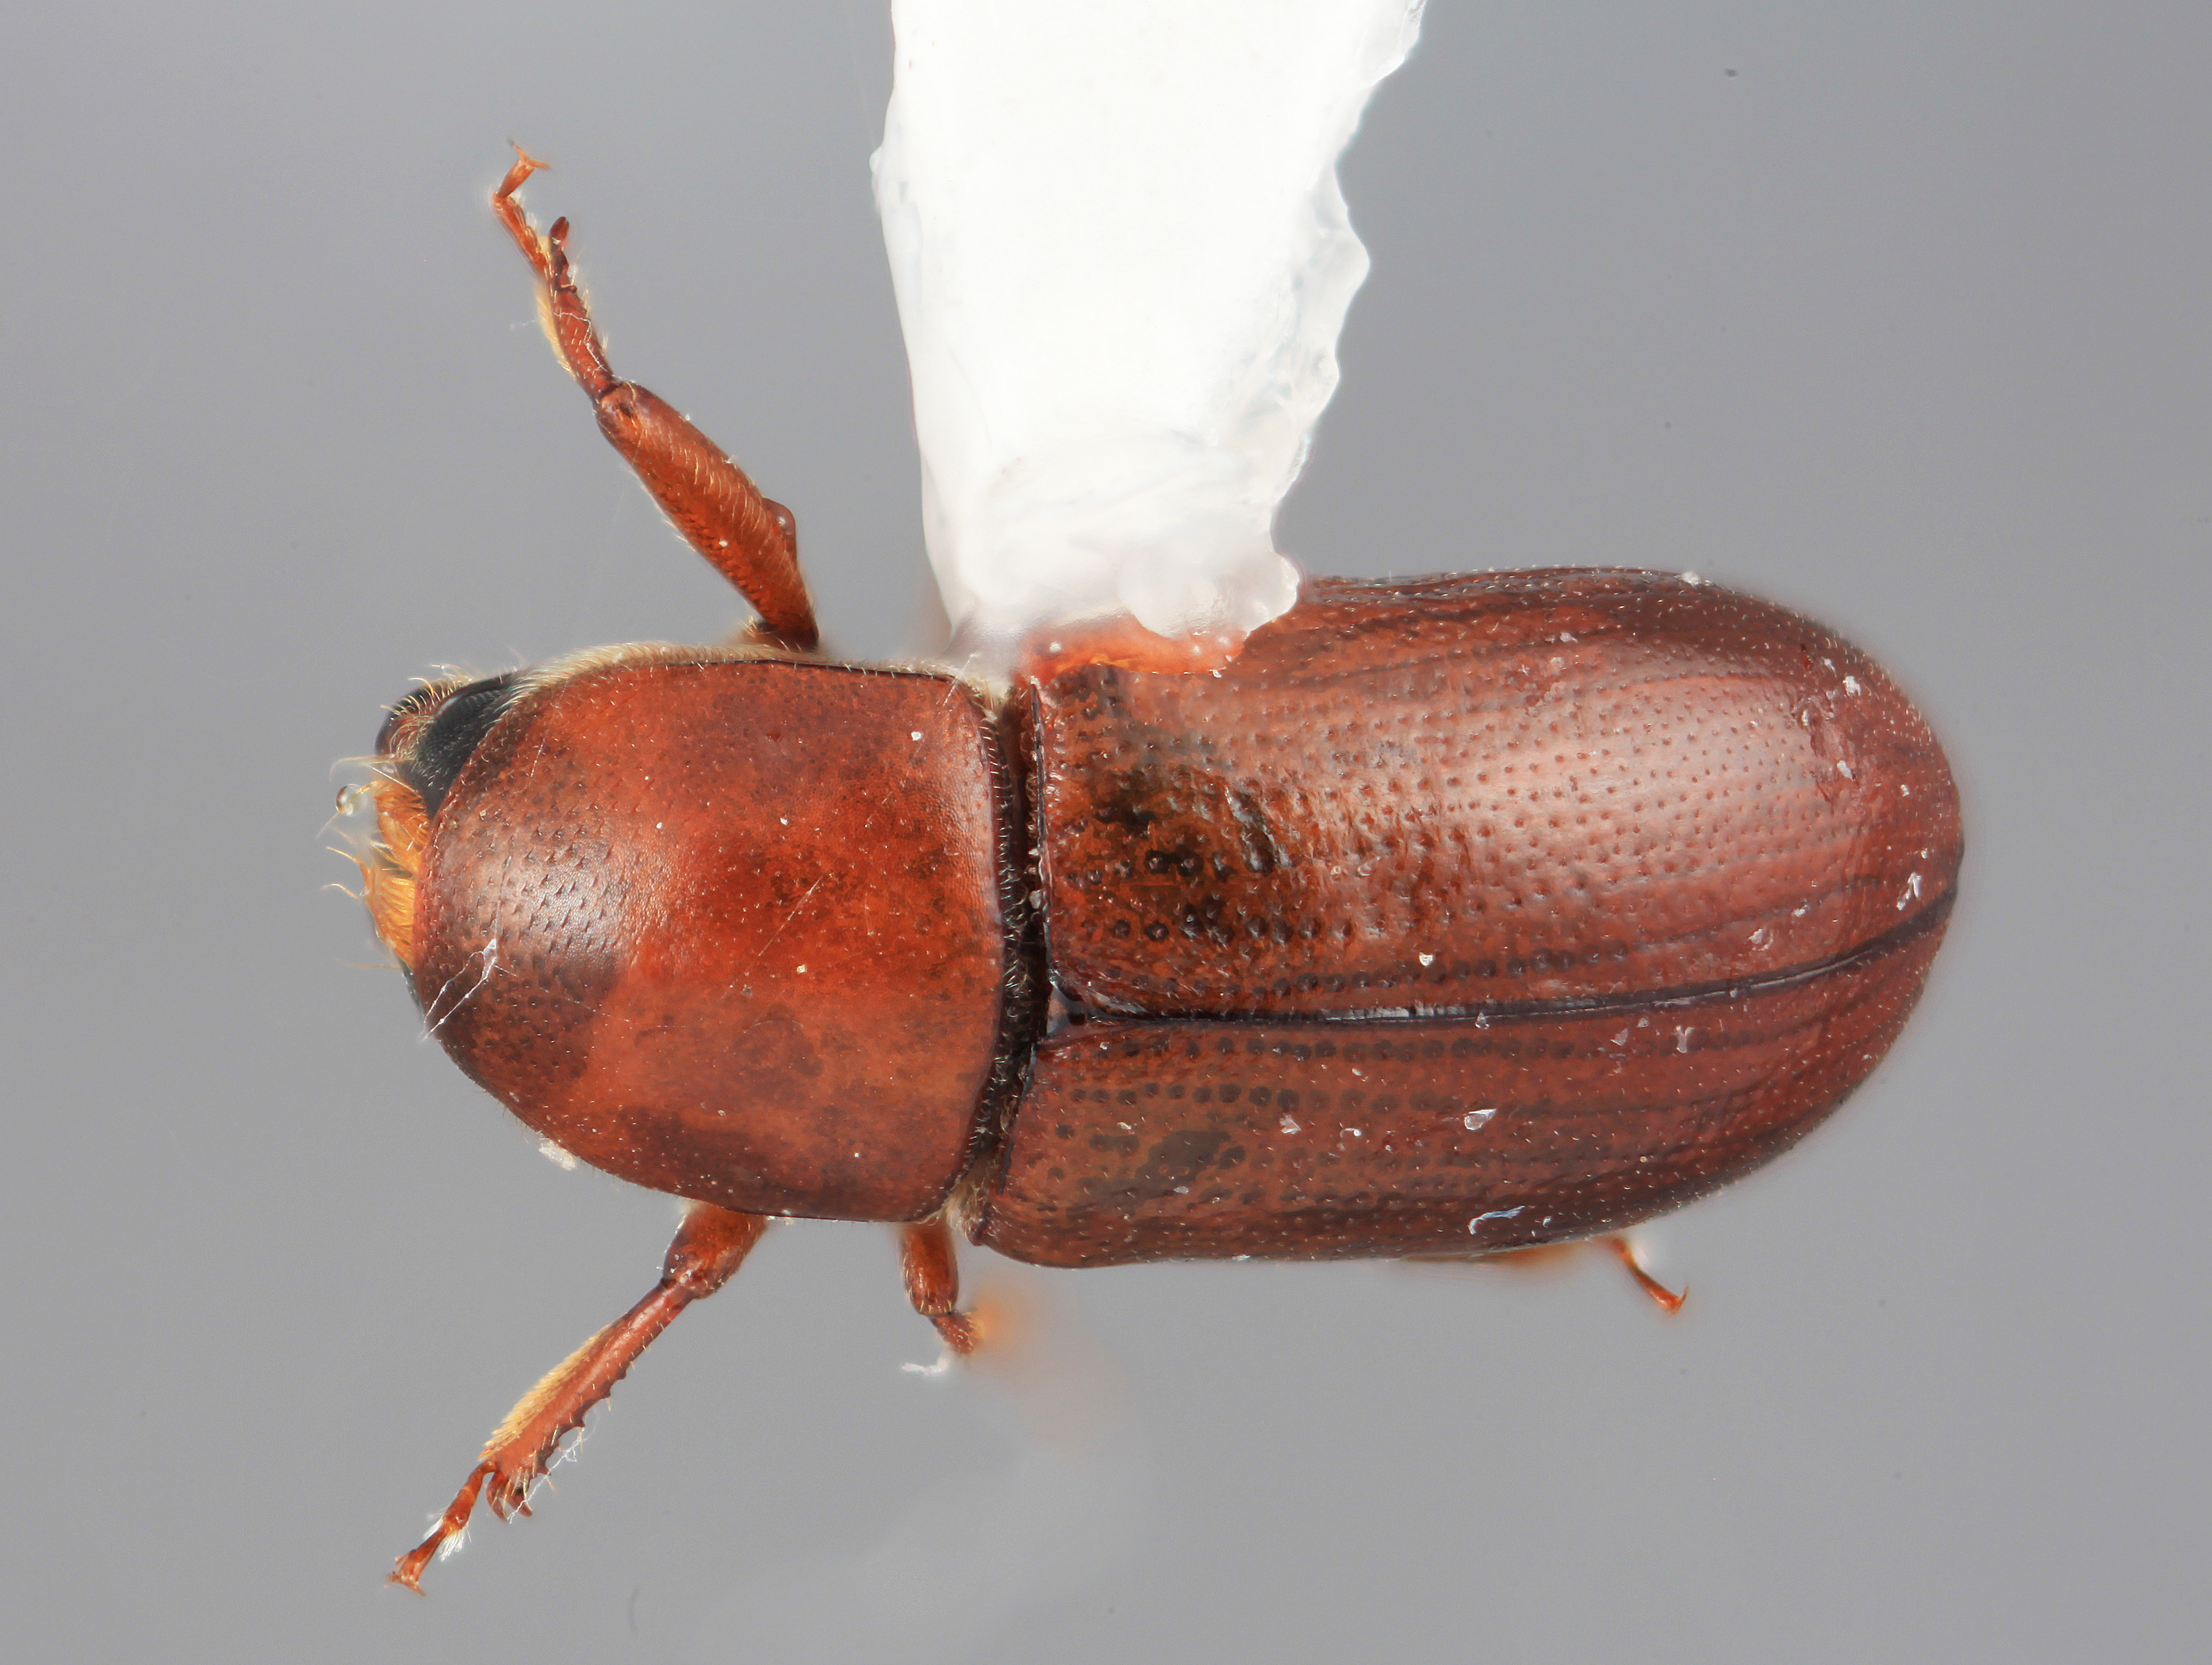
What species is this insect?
Scolytodes gunnerae
